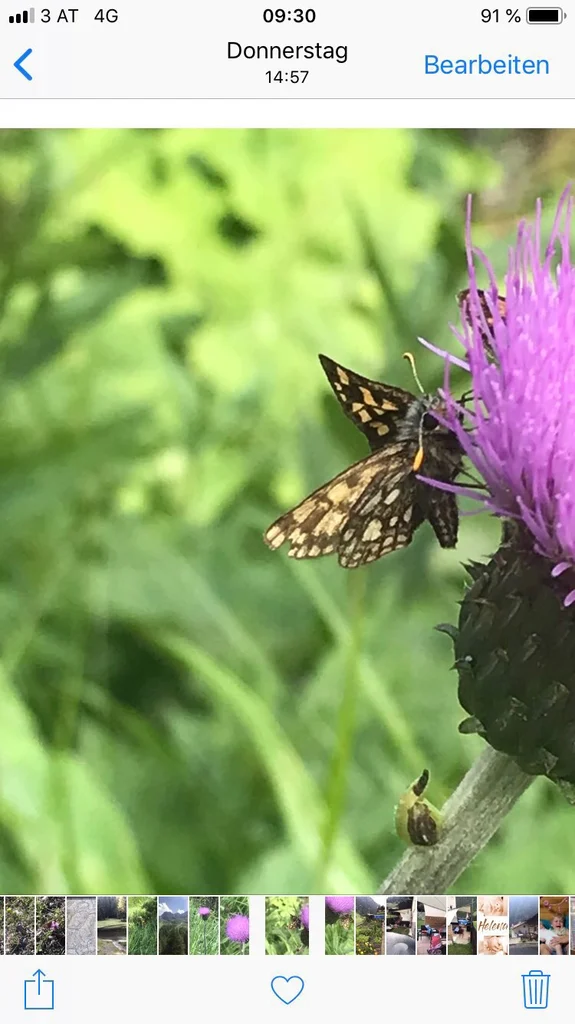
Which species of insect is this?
Carterocephalus palaemon
